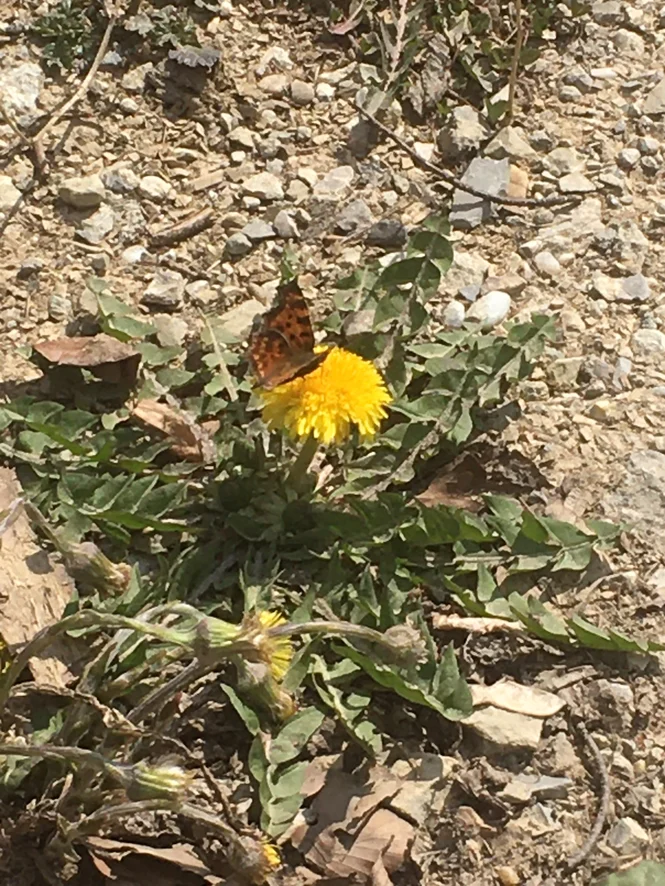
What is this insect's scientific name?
Polygonia c-album
